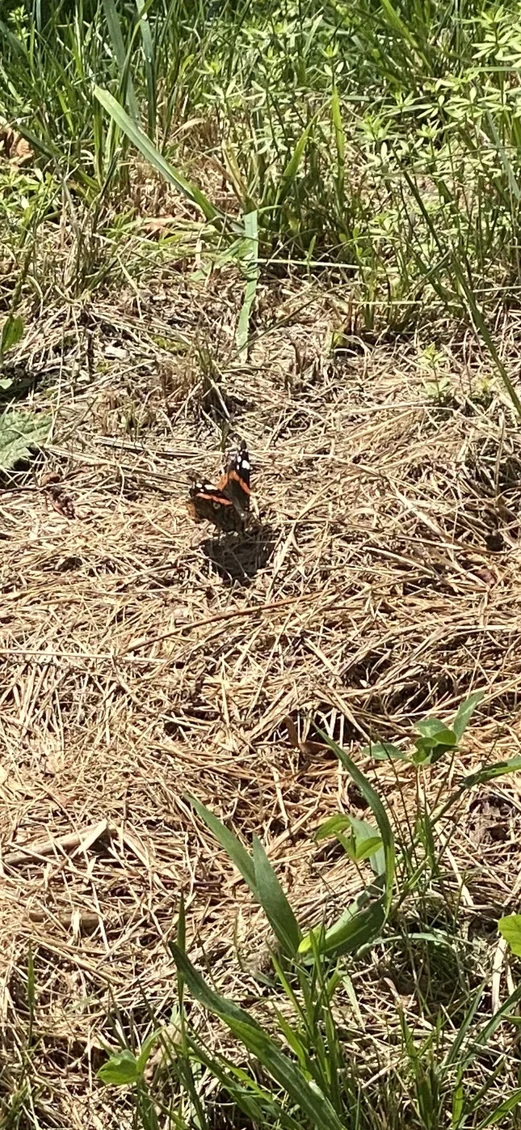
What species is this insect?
Vanessa atalanta
